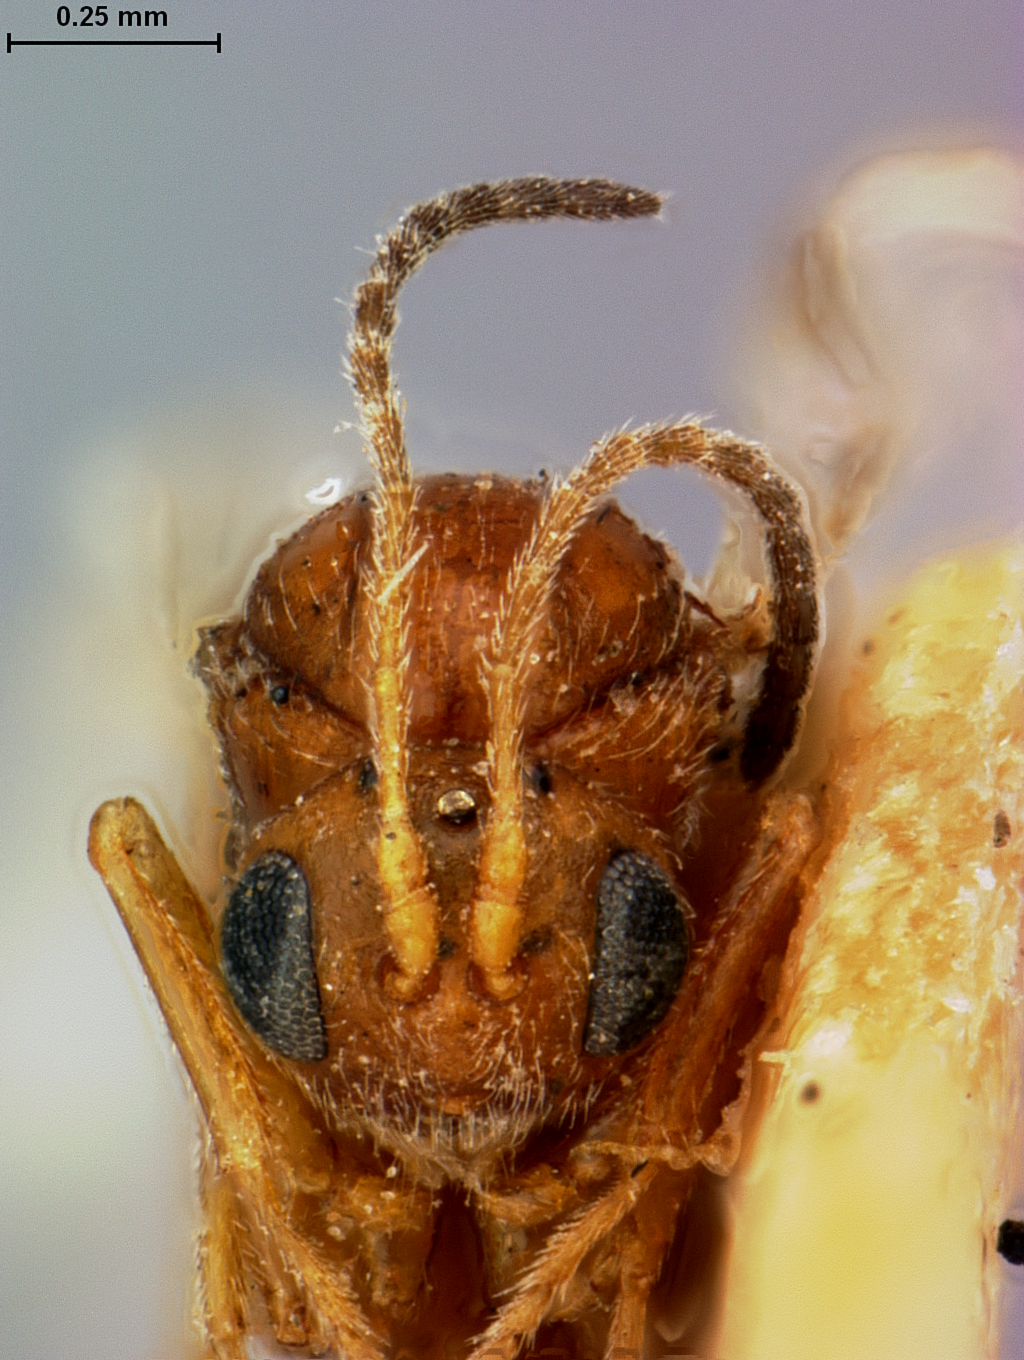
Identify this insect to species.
Diplolepis discalis
